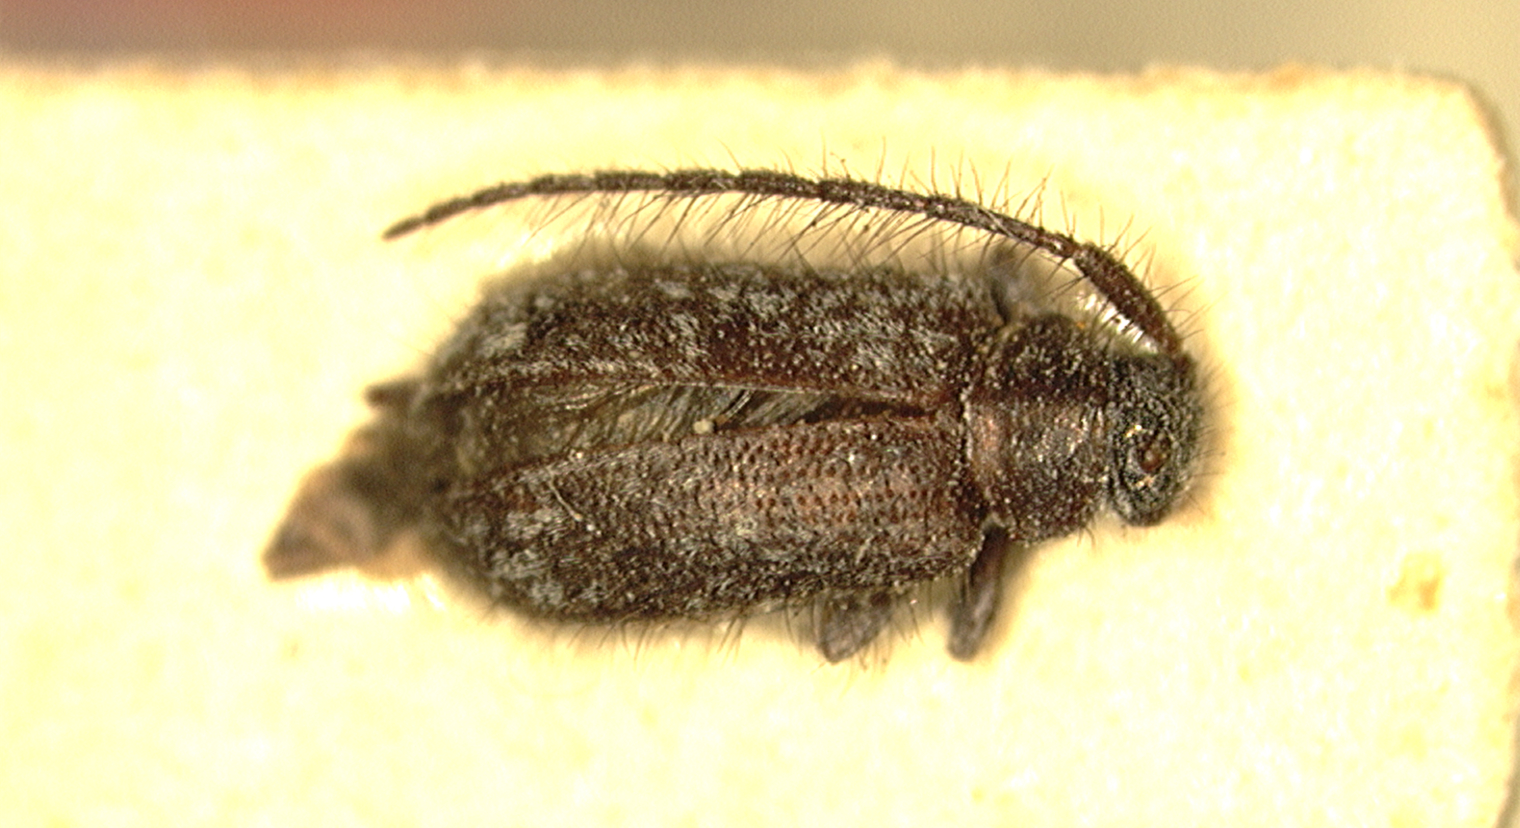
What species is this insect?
Exocentrus mindoroanus
